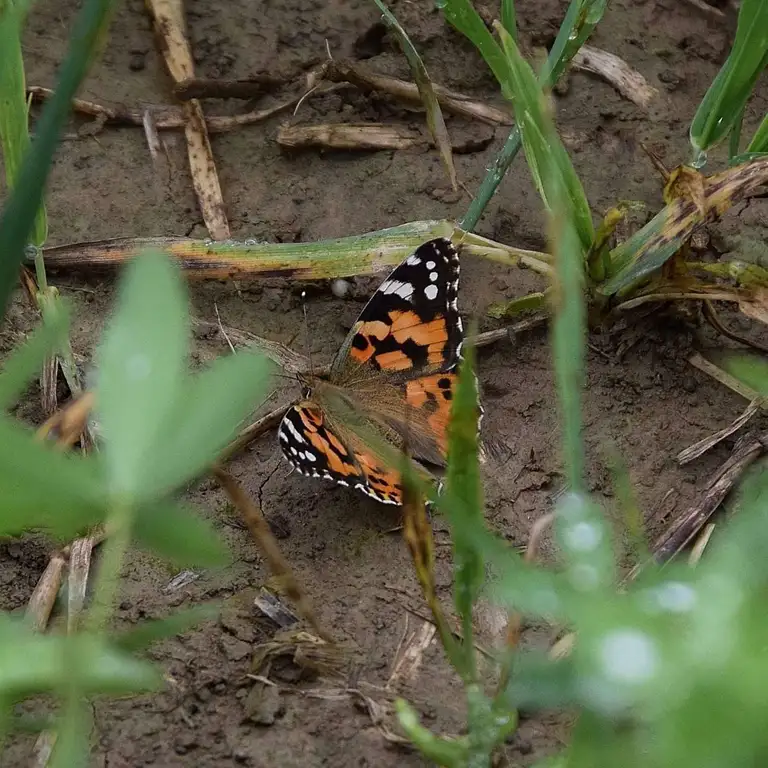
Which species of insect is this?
Vanessa cardui
